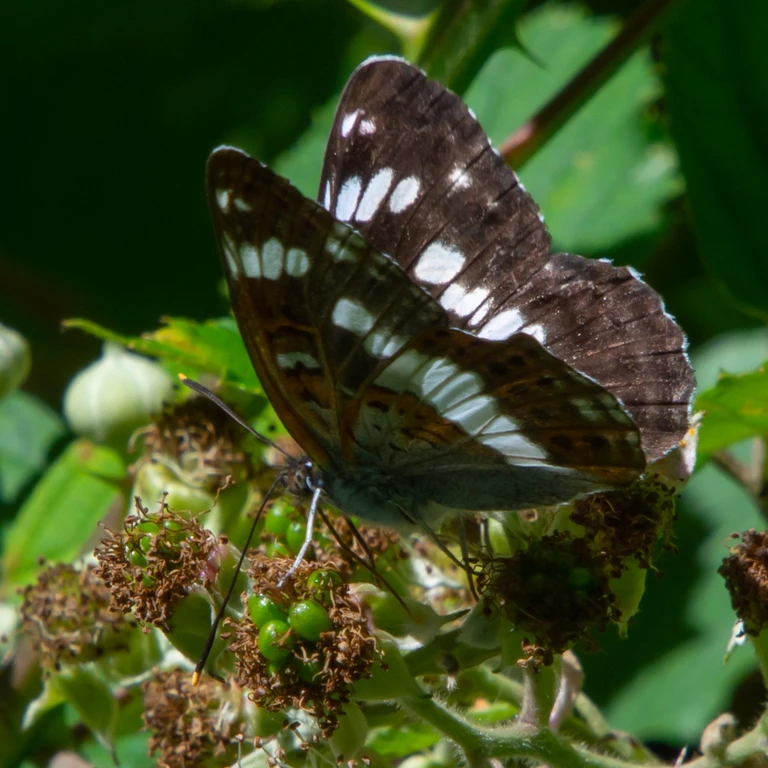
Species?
Limenitis camilla (also Ladoga camilla)
